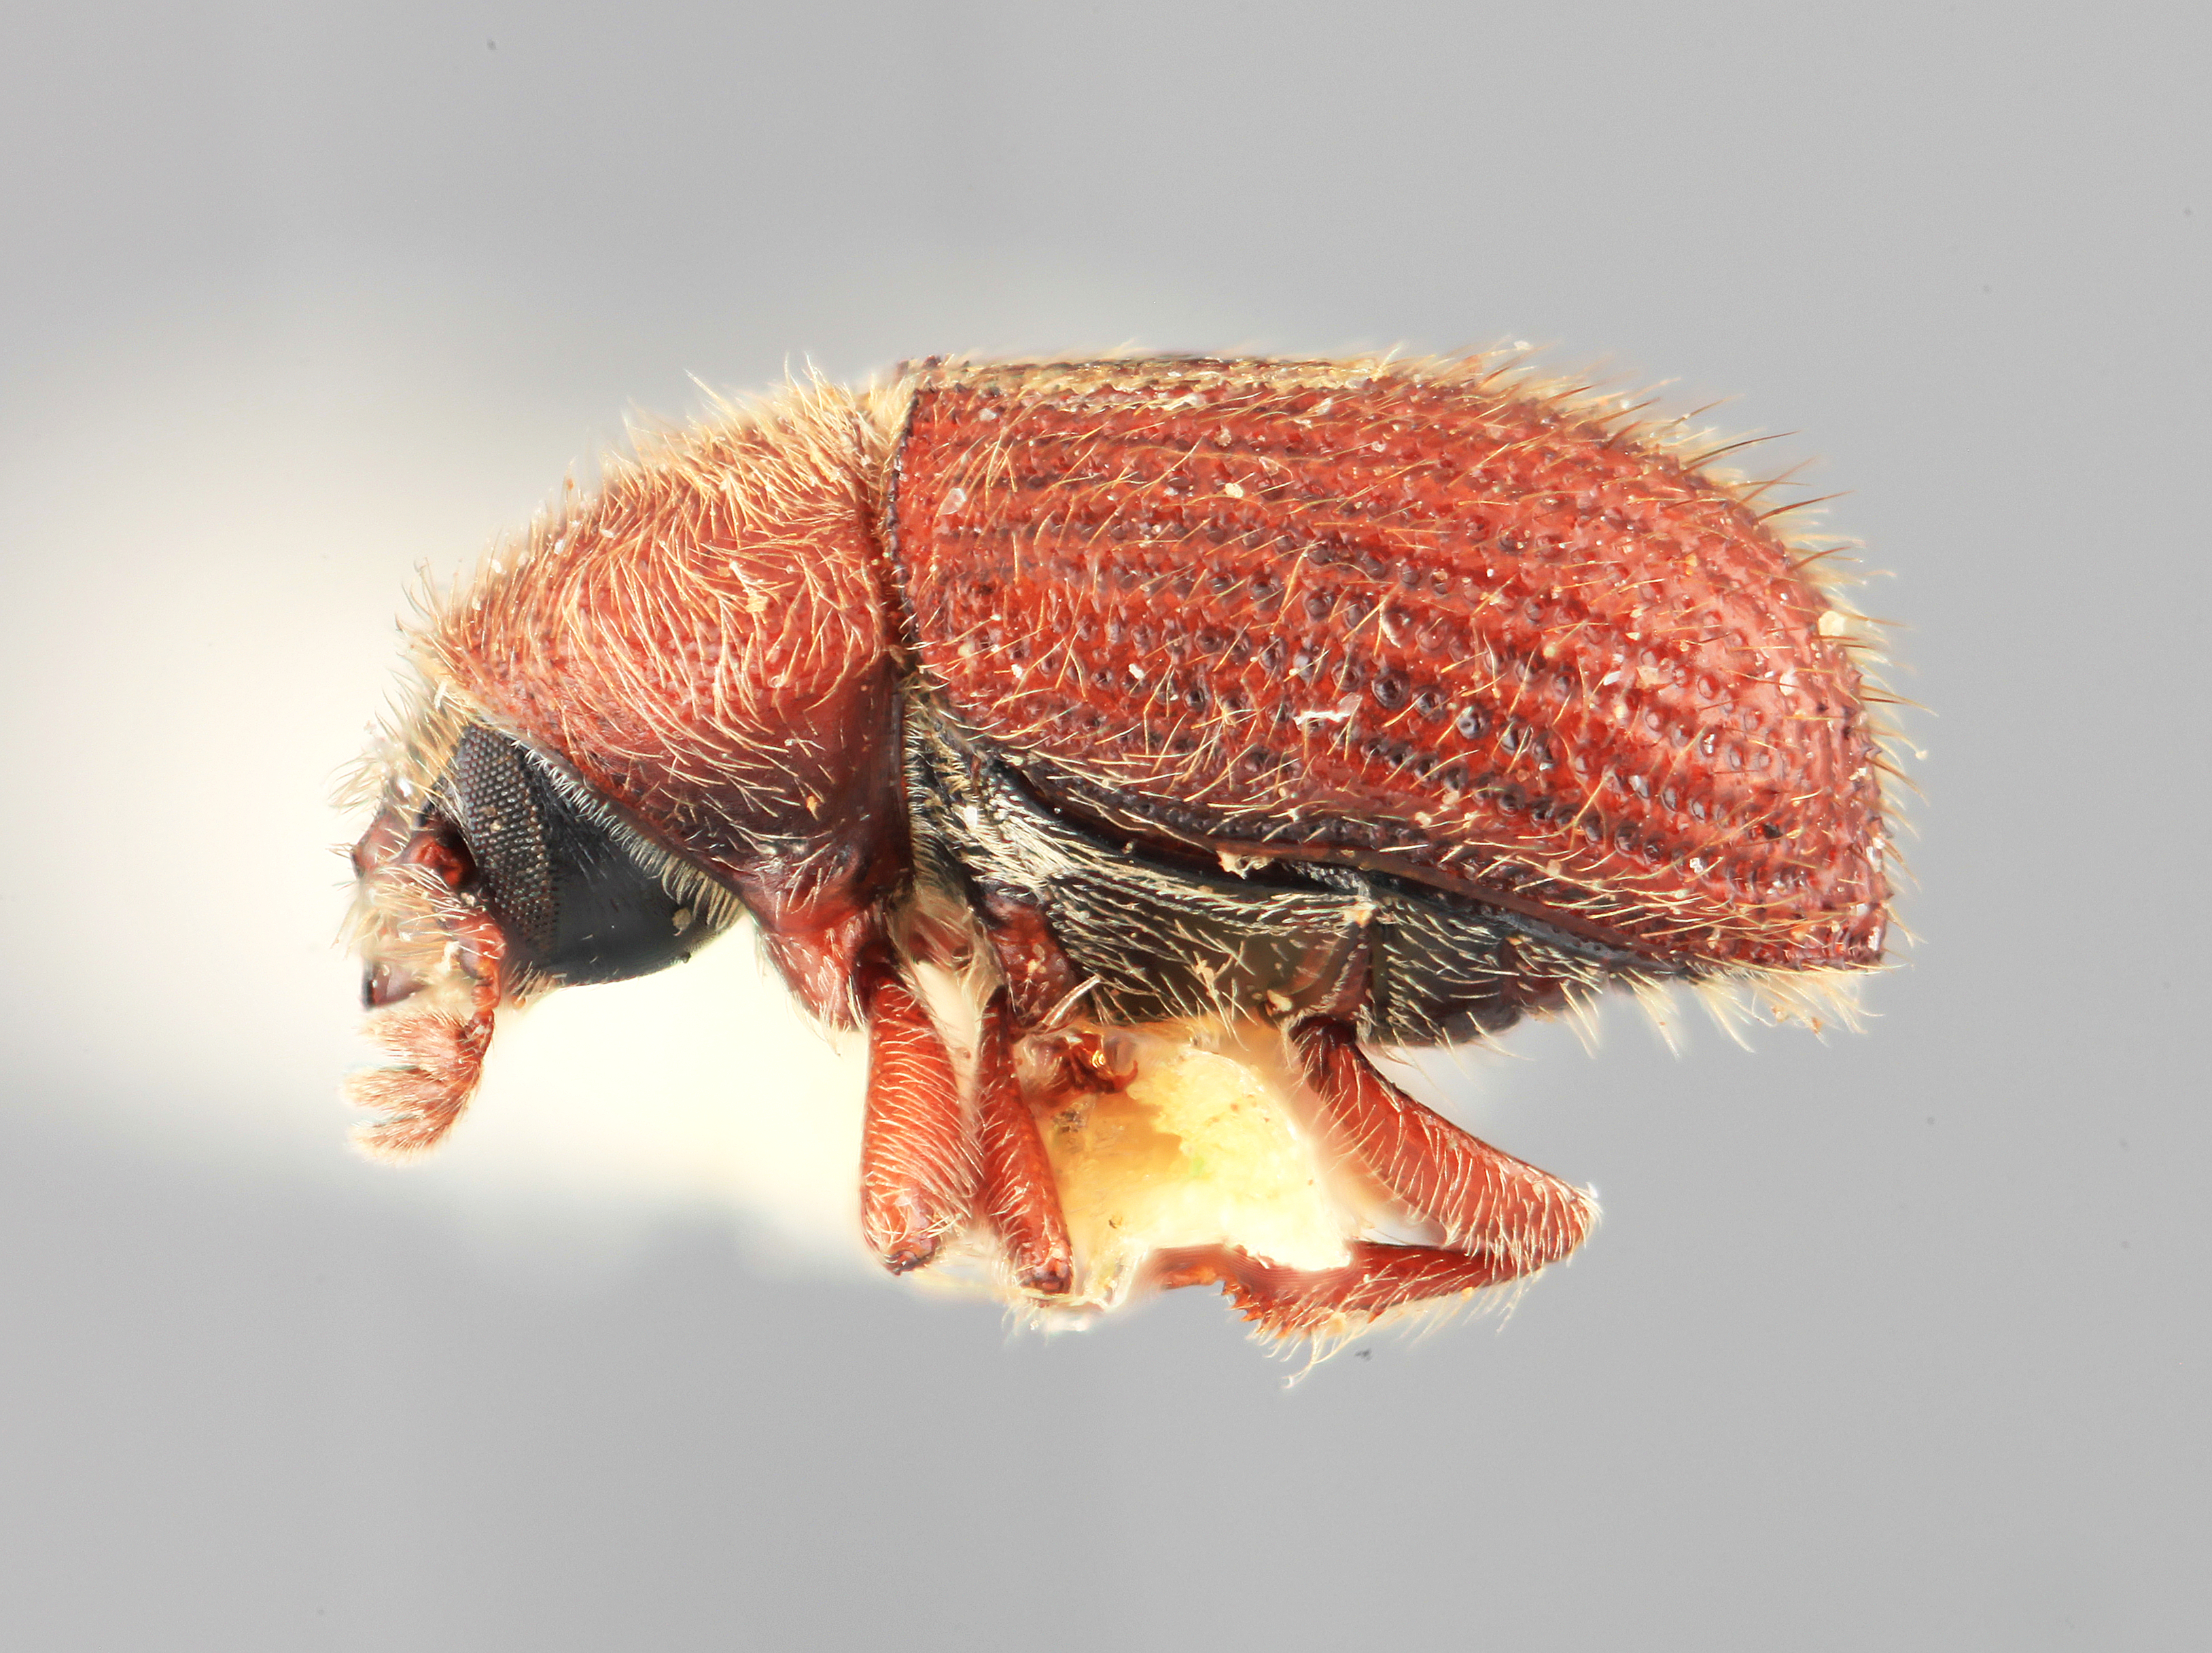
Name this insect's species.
Phloeotribus pilifer
